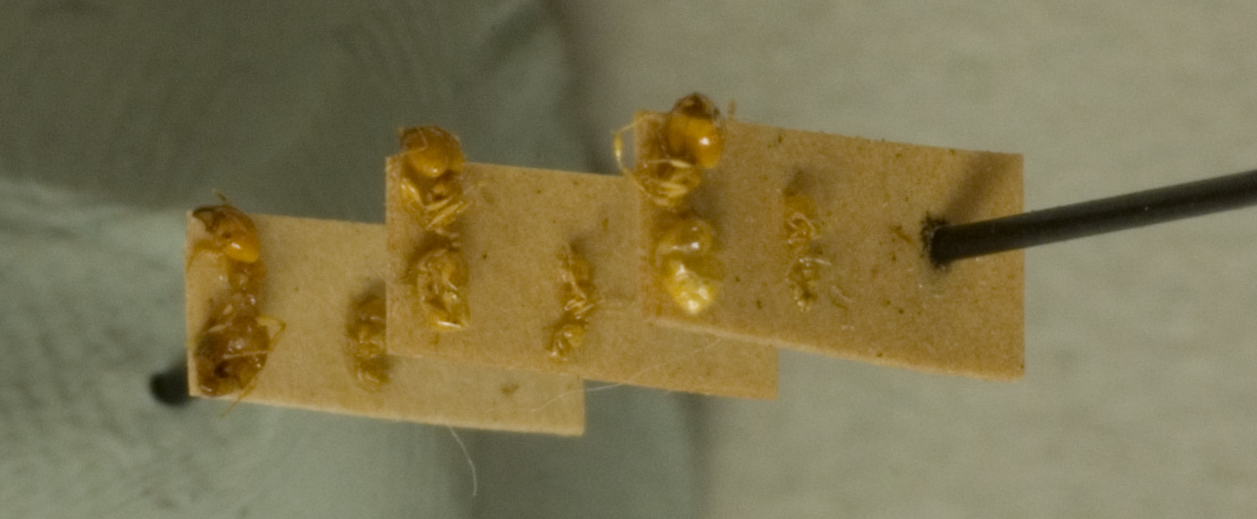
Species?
Pheidole terresi
